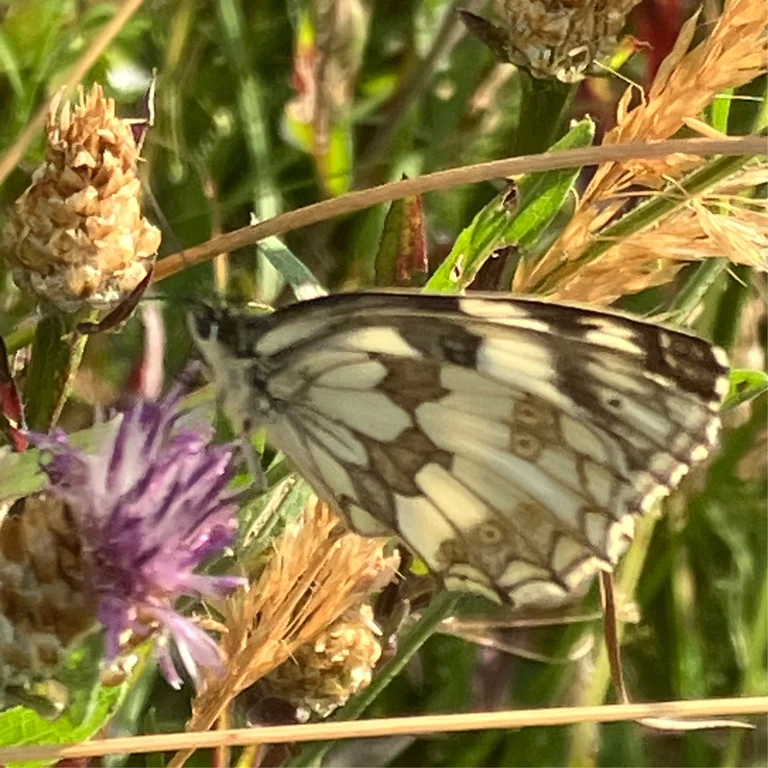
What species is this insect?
Melanargia galathea
